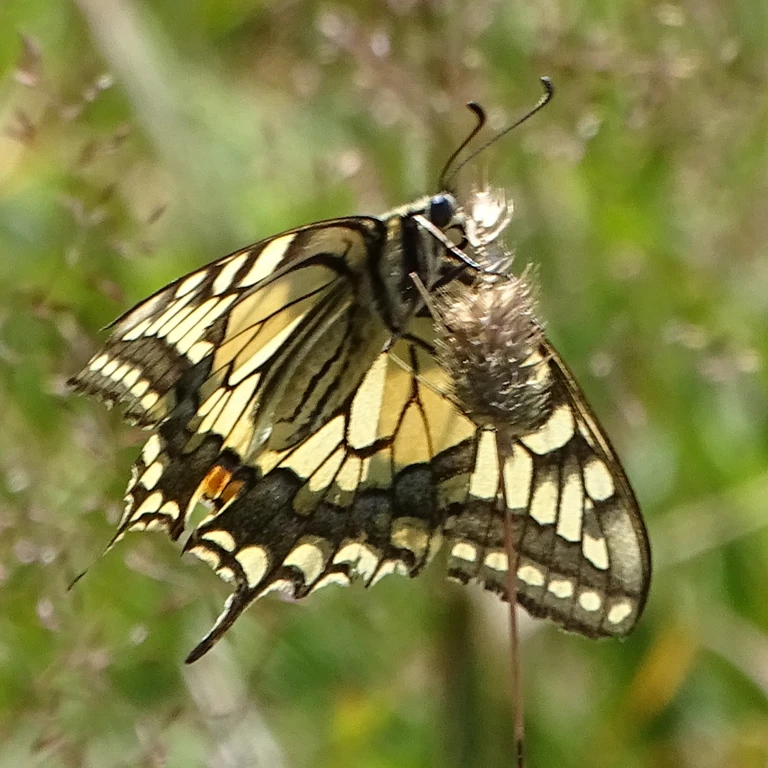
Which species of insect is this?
Papilio machaon
